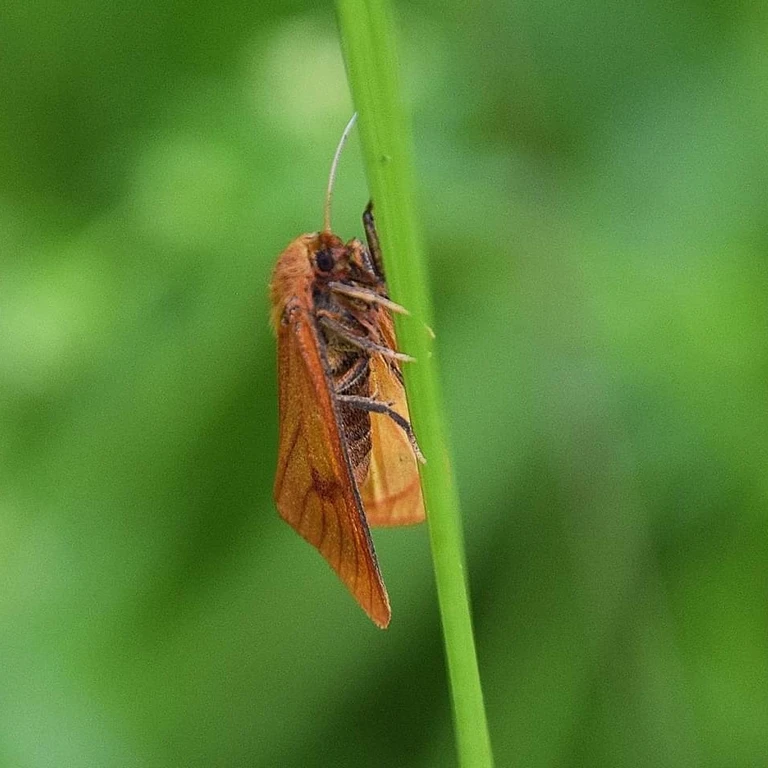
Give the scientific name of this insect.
Diacrisia sannio
